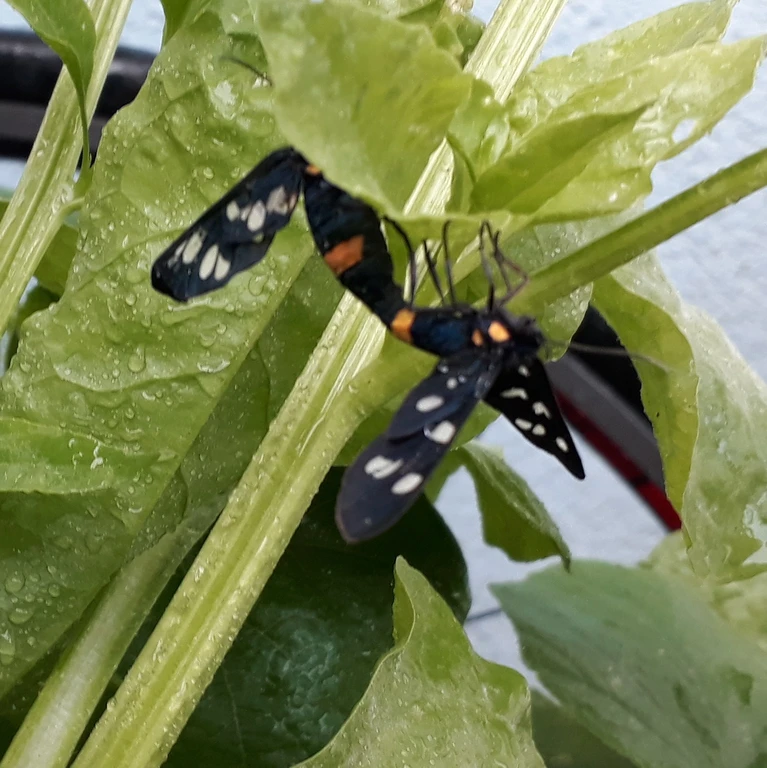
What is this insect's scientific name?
Amata phegea
